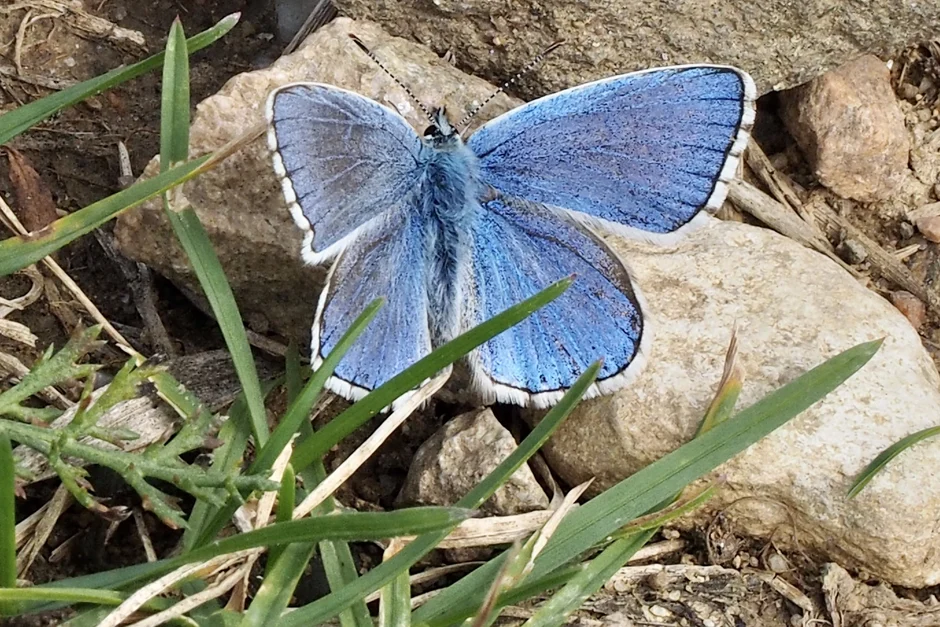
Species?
Lysandra bellargus
